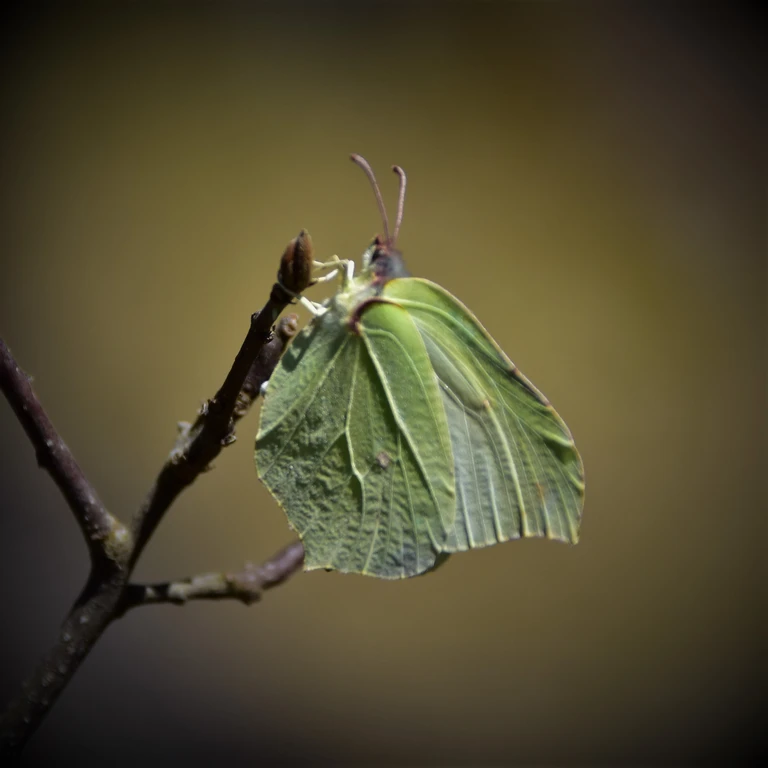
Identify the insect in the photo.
Gonepteryx rhamni
